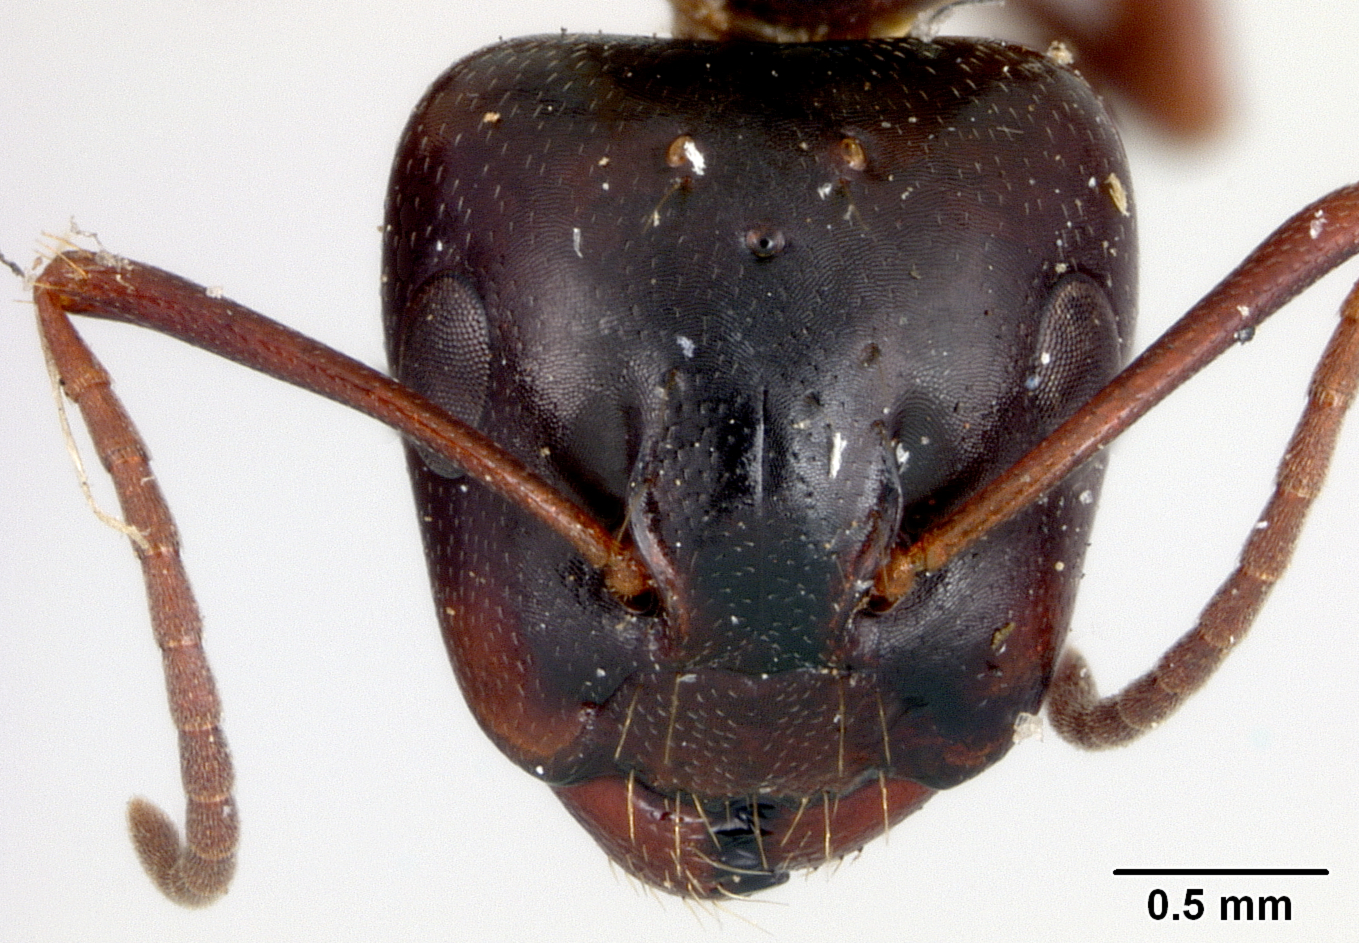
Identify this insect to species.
Camponotus fallax
